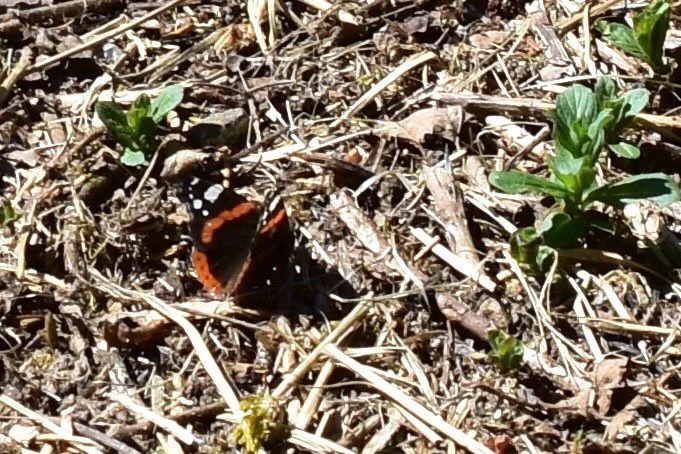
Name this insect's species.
Vanessa atalanta
